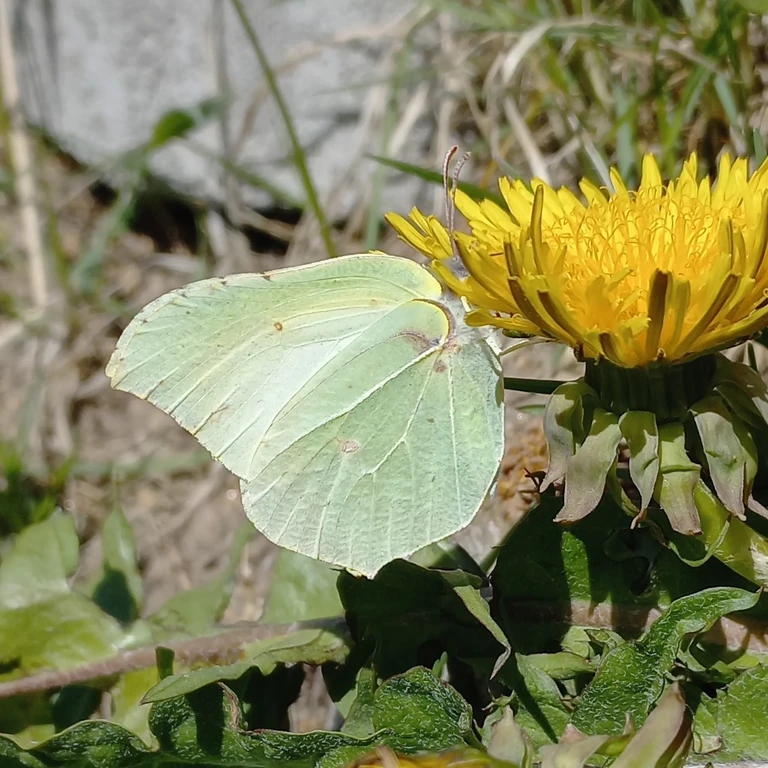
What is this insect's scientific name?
Gonepteryx rhamni
